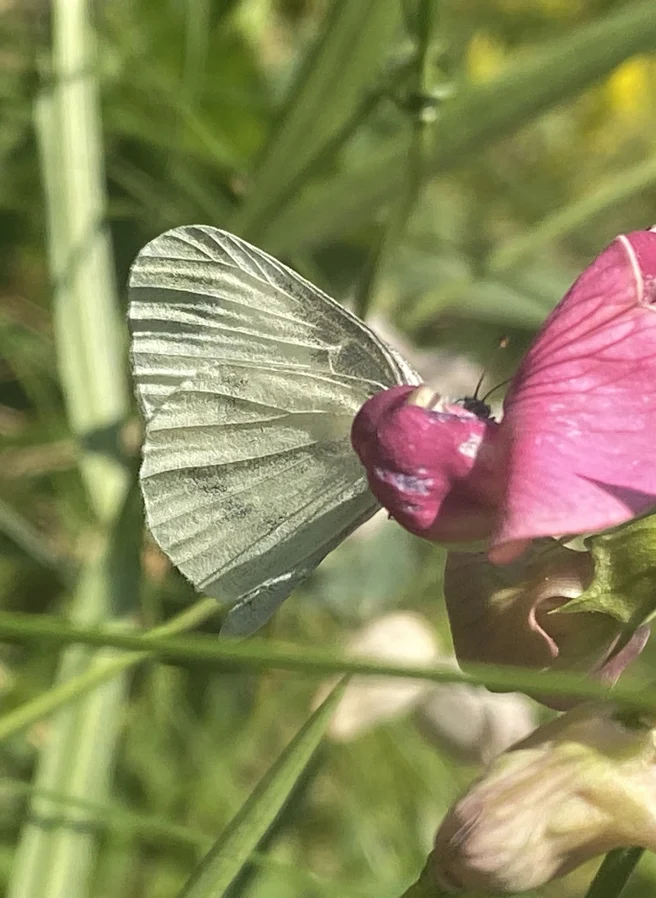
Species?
Leptidea sinapis/juvernica
